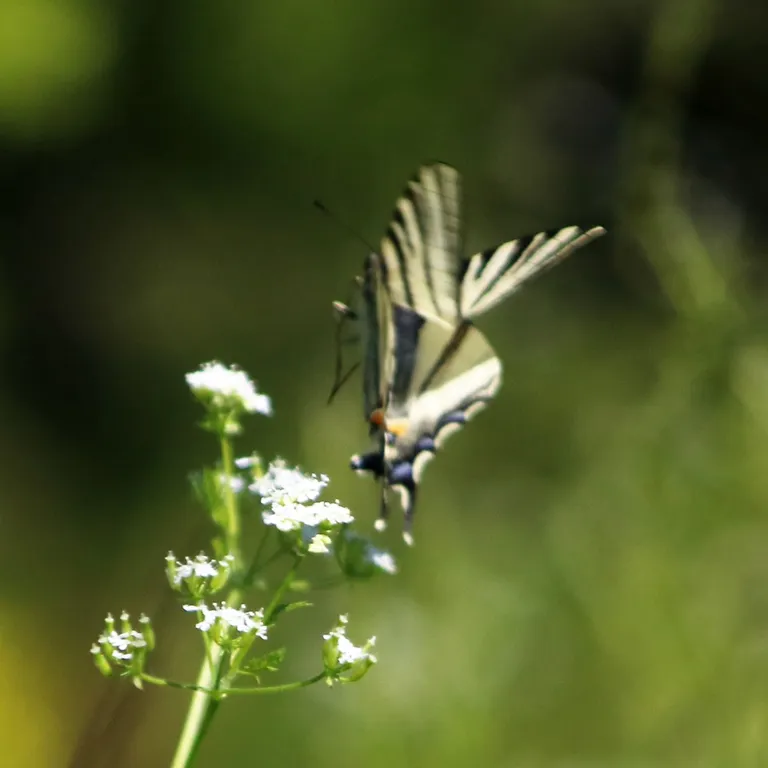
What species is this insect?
Iphiclides podalirius
